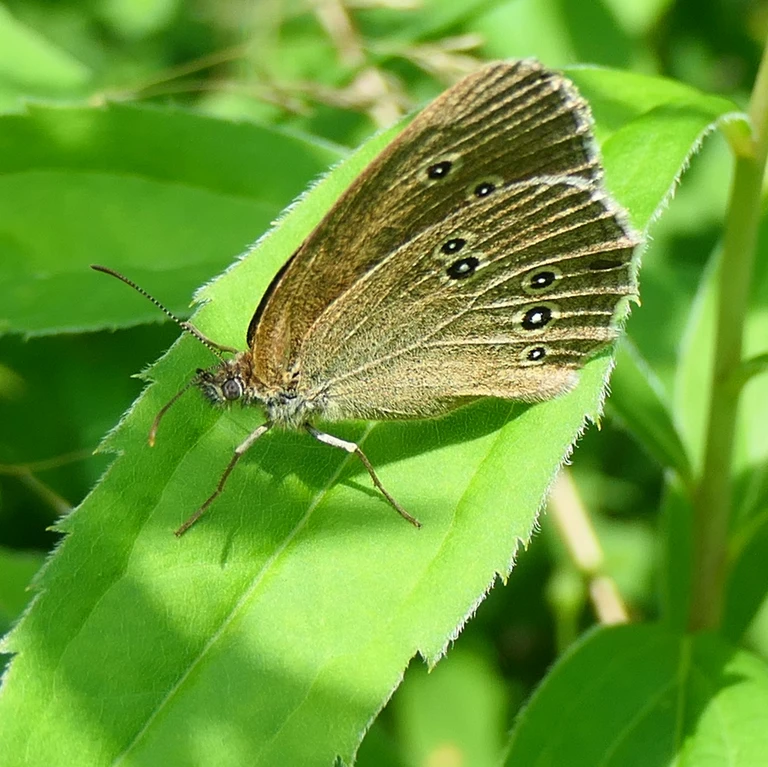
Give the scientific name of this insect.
Aphantopus hyperantus
